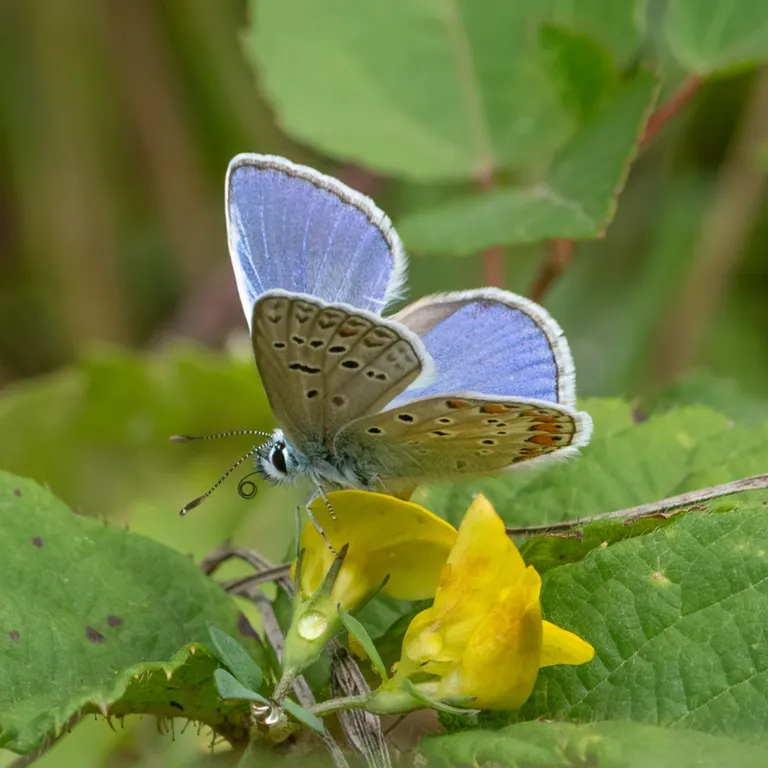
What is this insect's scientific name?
Polyommatus icarus
